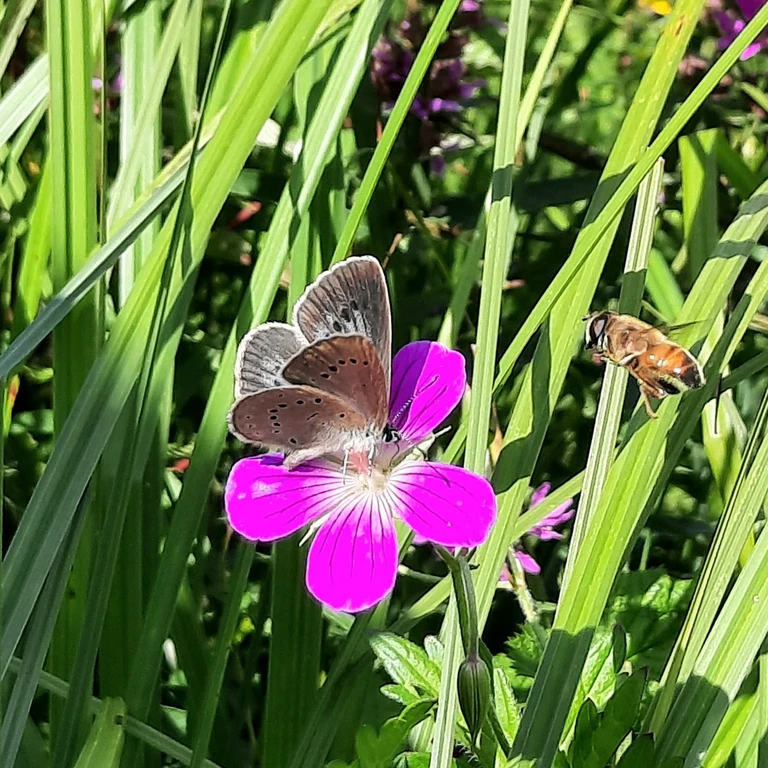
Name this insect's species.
Phengaris teleius
